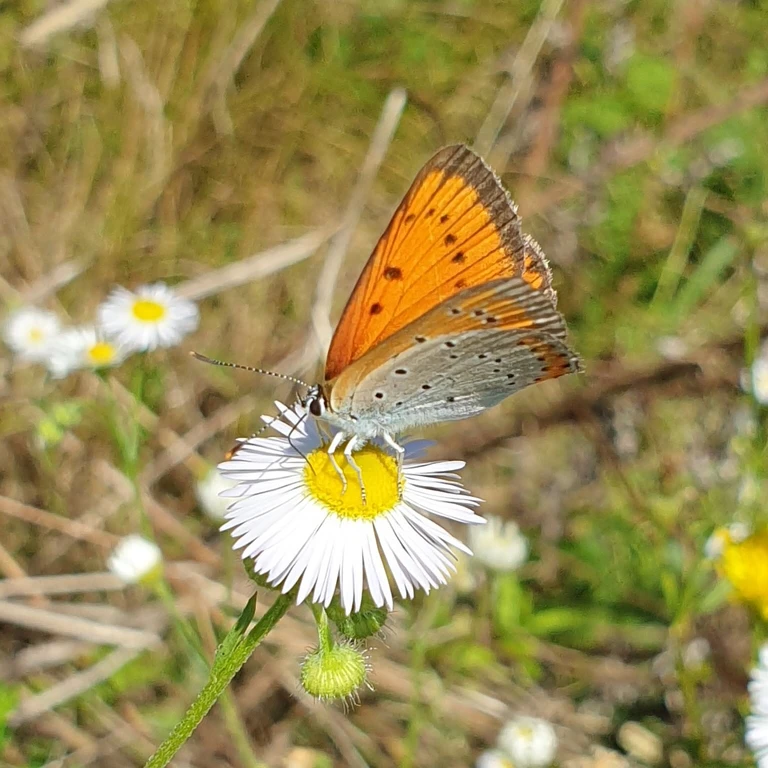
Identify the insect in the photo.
Lycaena dispar
